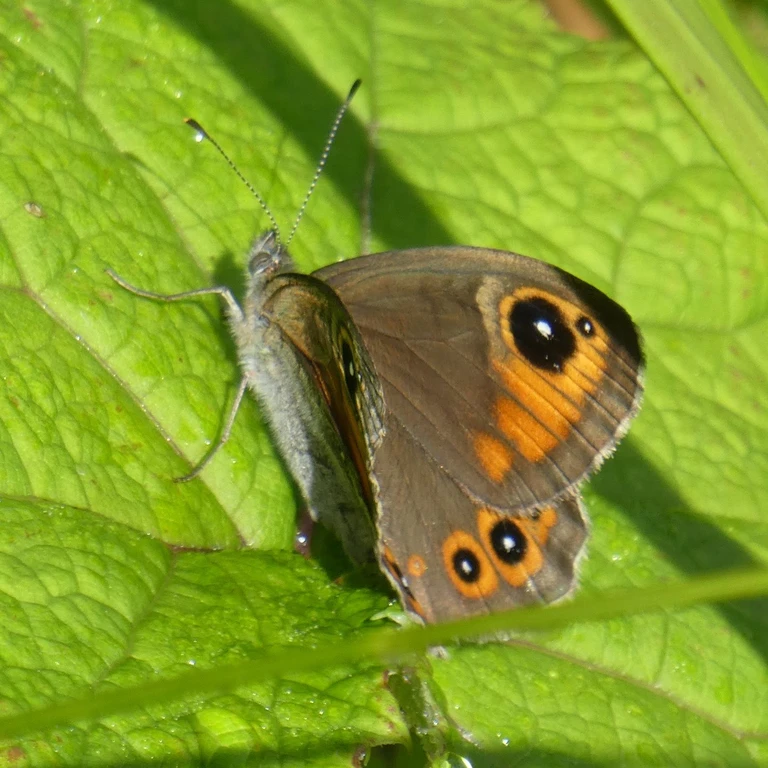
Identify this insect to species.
Lasiommata maera (also Pararge maera)
